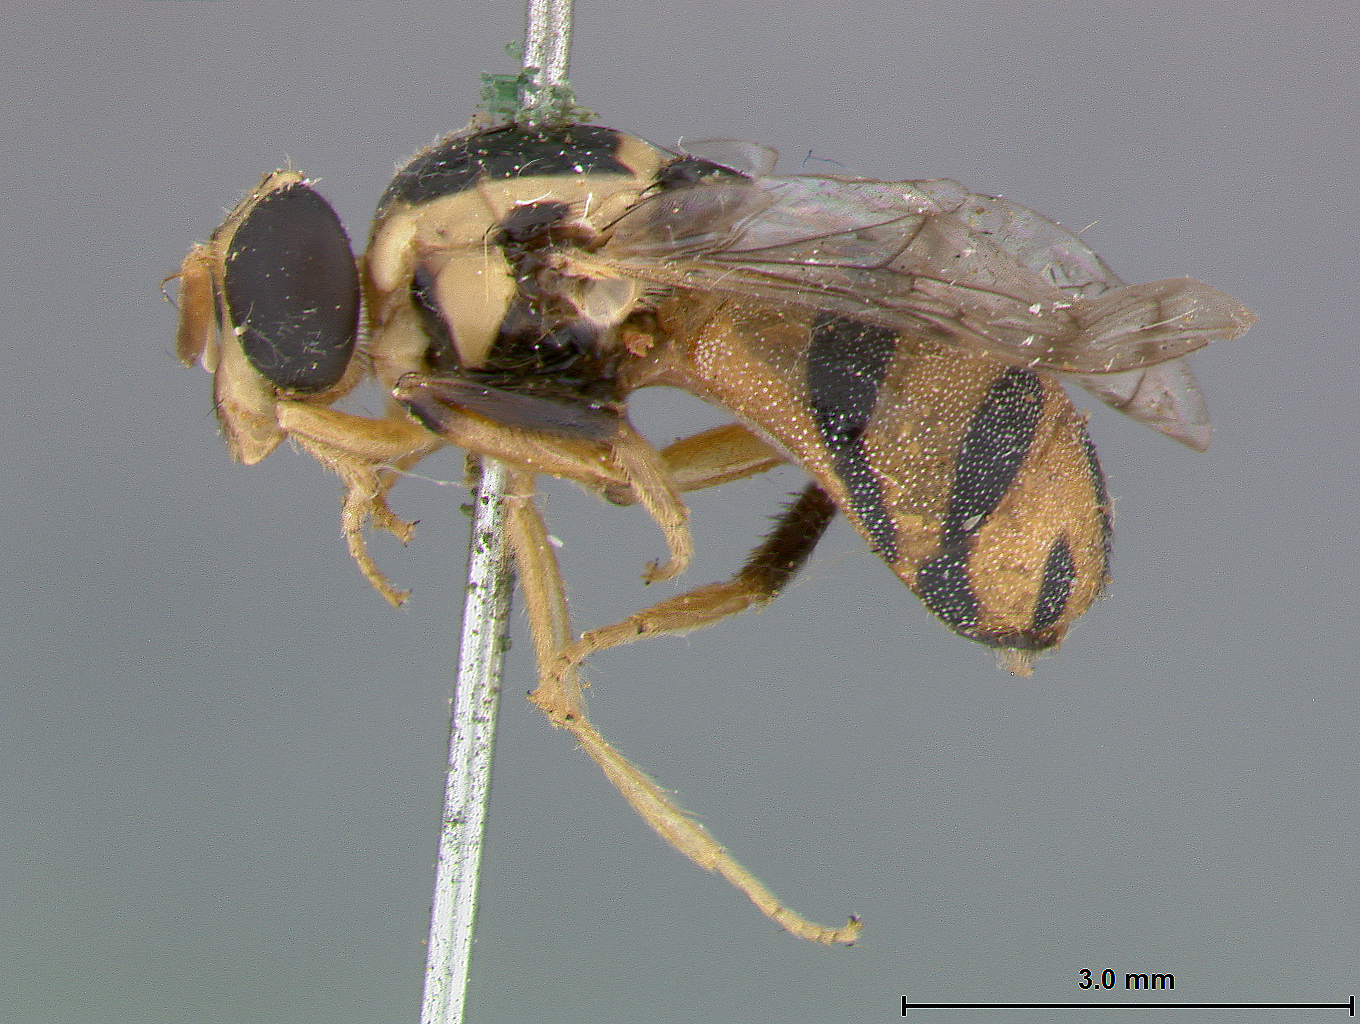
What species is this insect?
Graptomyza globigaster
